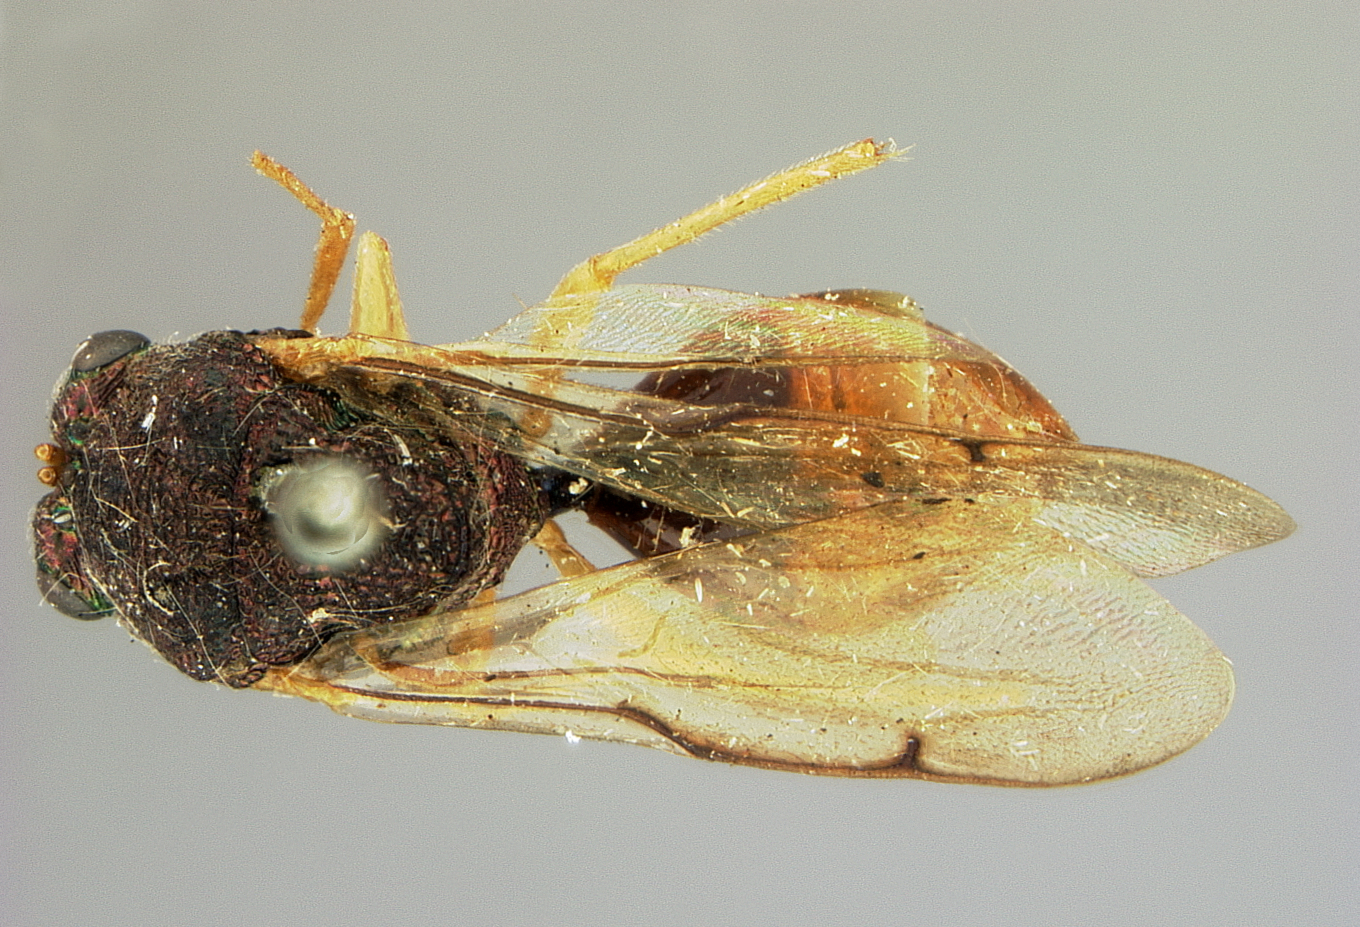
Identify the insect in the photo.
Metagea rufiventris
